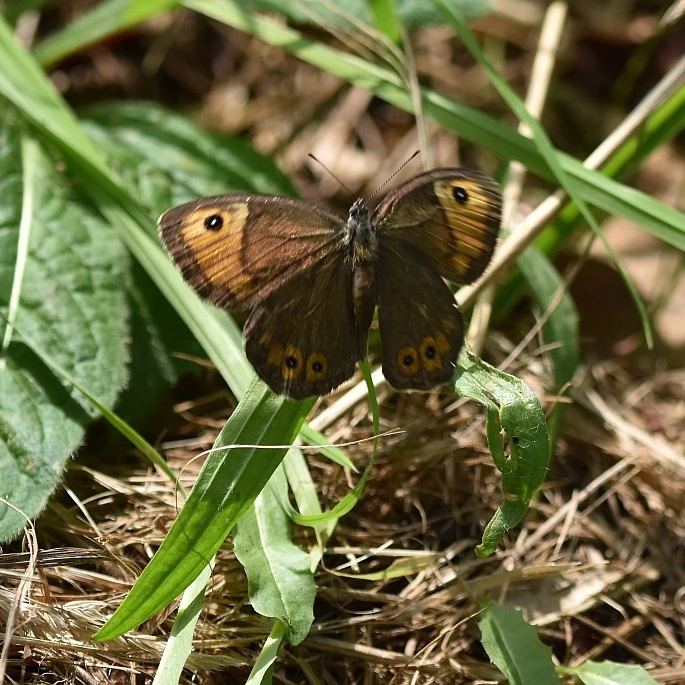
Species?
Lasiommata maera (also Pararge maera)
